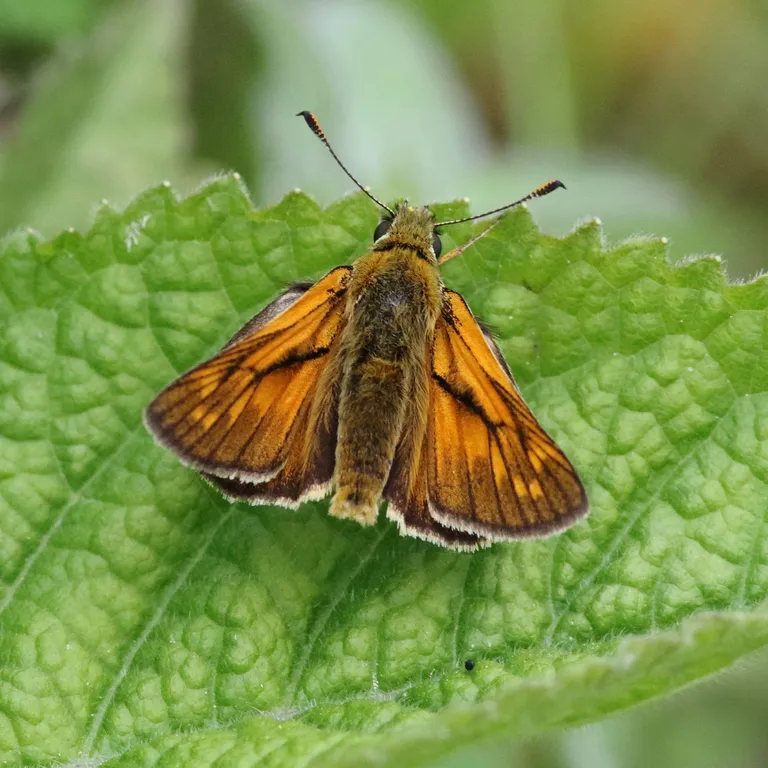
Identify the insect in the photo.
Ochlodes sylvanus (also Ochlodes venata)
